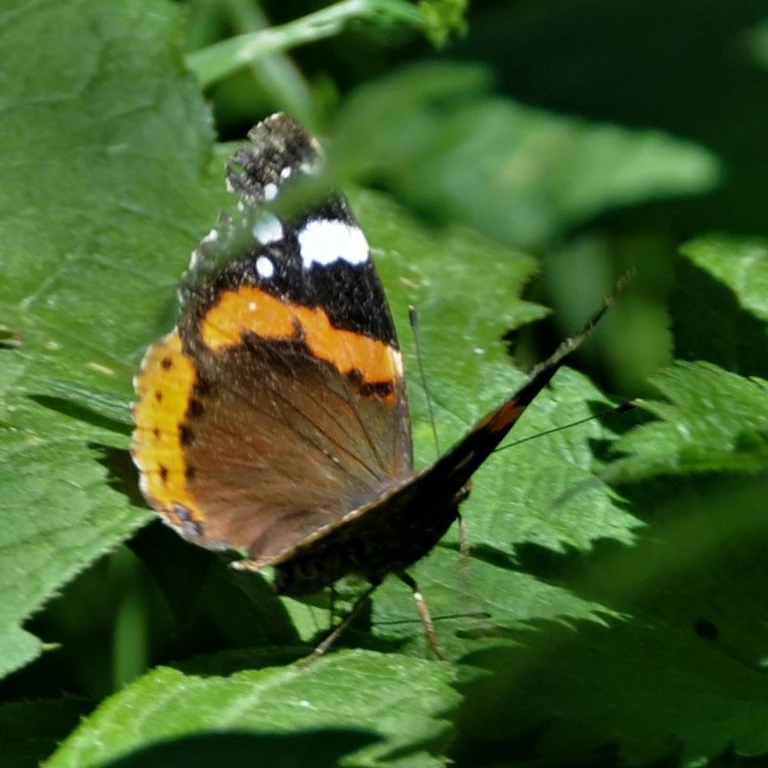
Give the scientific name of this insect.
Vanessa atalanta
